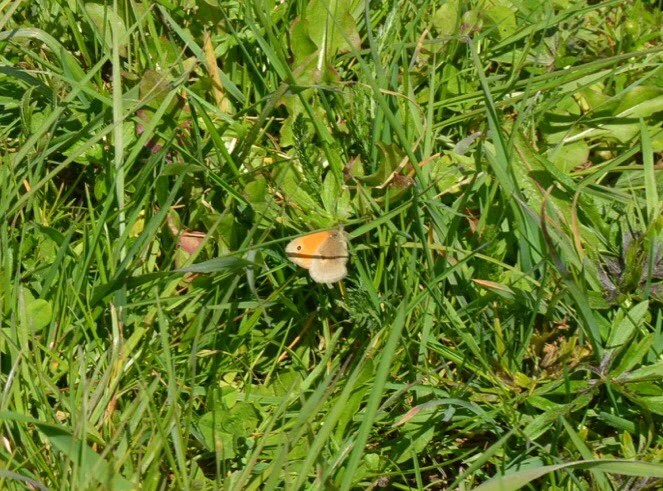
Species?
Coenonympha pamphilus
